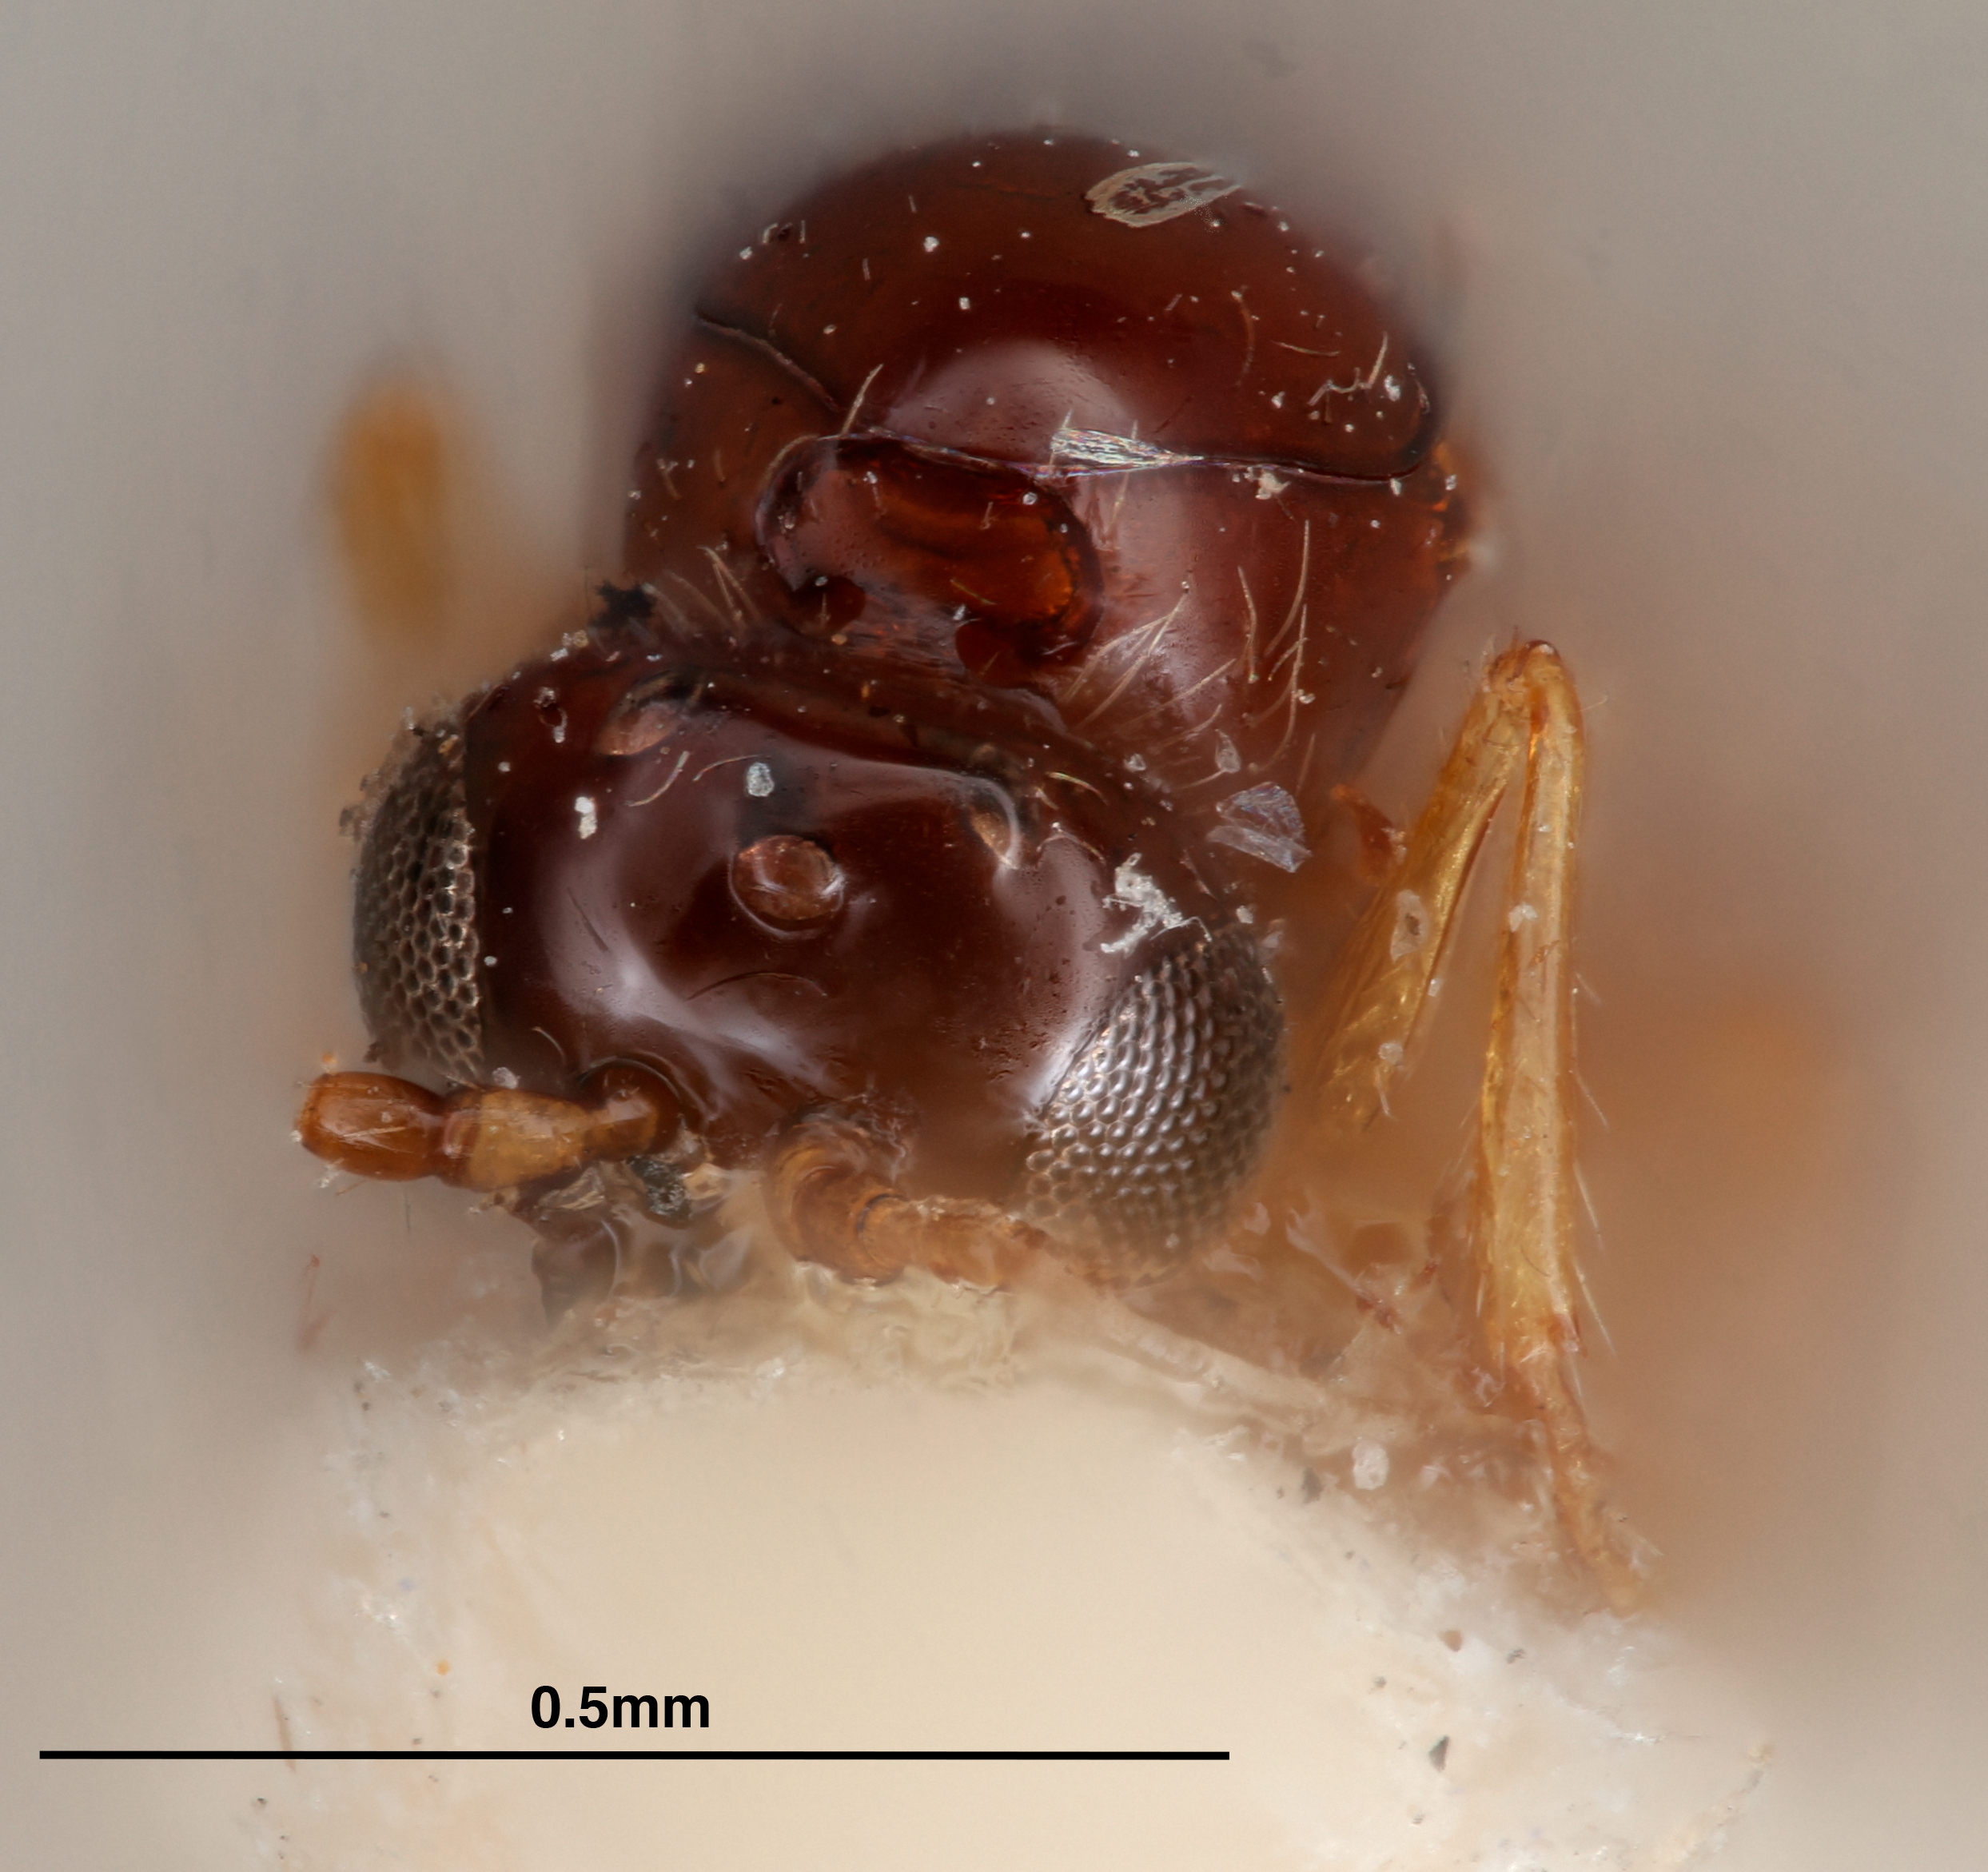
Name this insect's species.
Eucoela unifoveata
